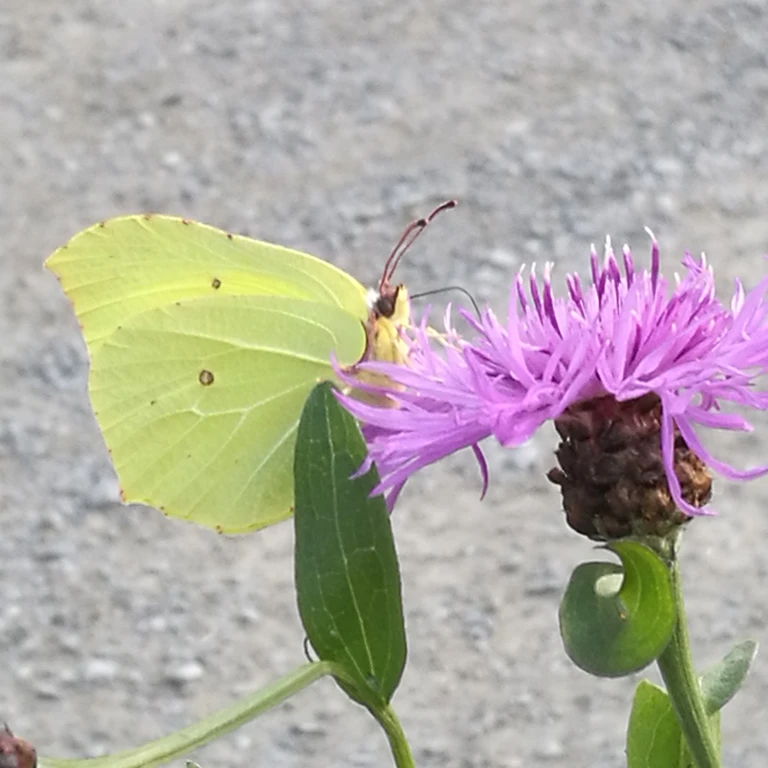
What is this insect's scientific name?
Gonepteryx rhamni
